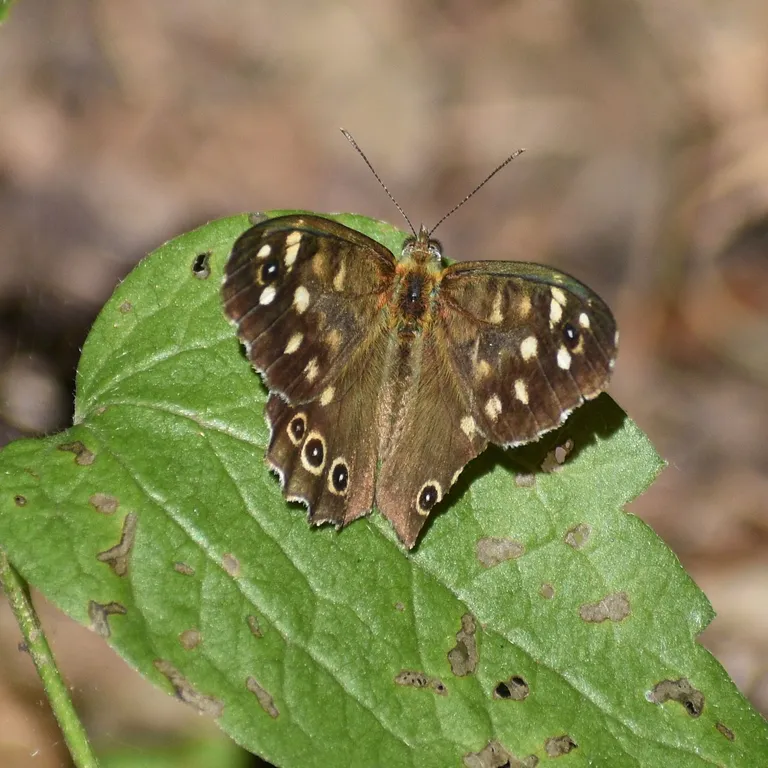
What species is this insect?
Pararge aegeria
